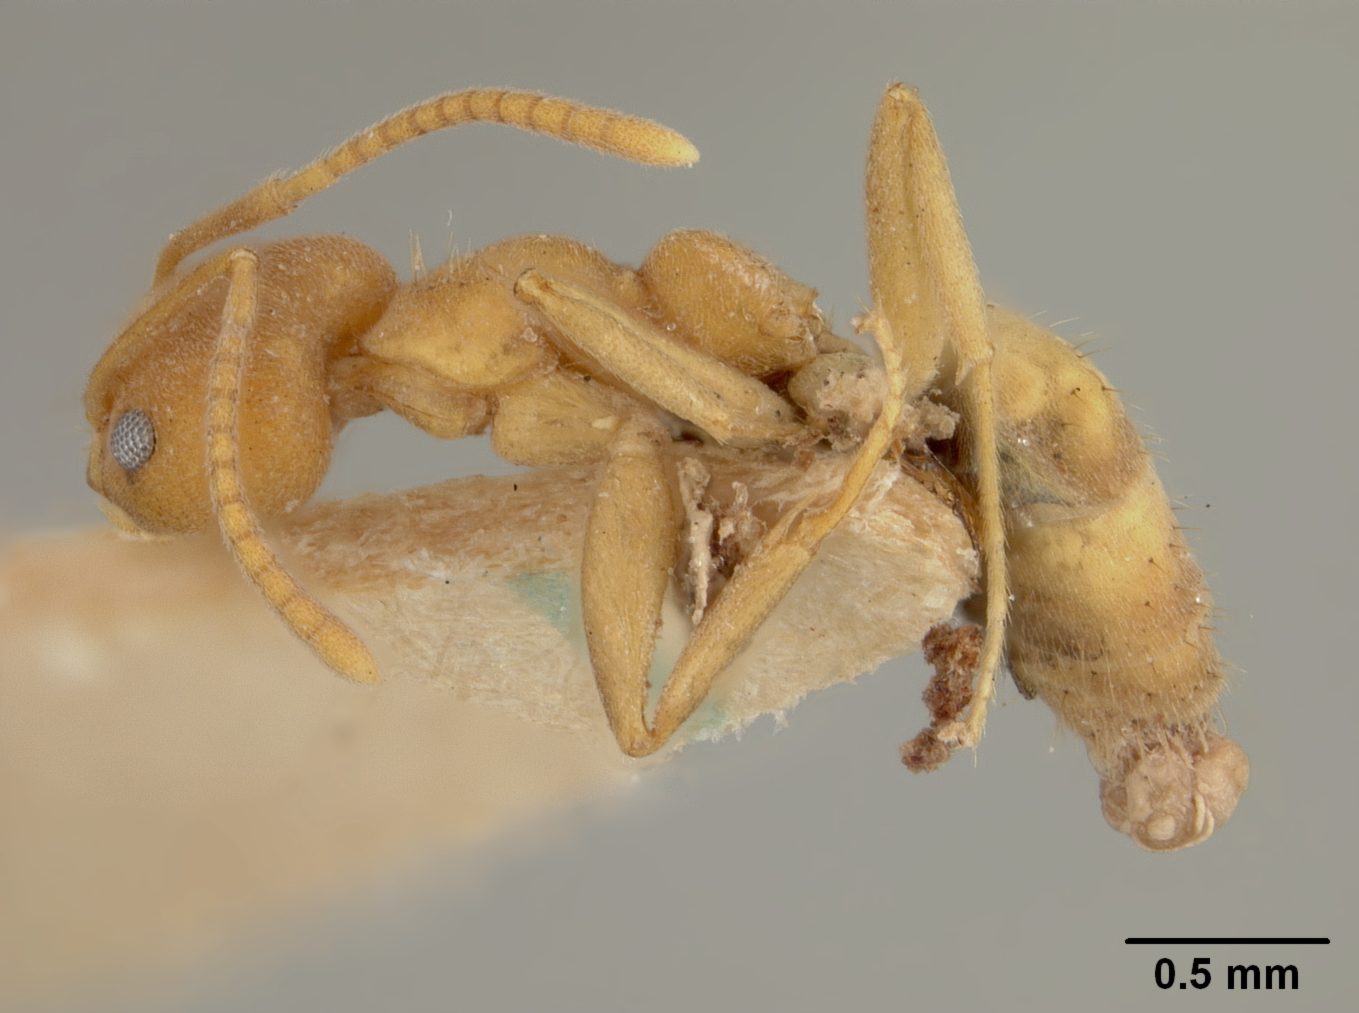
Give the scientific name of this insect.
Tapinoma fulvum
